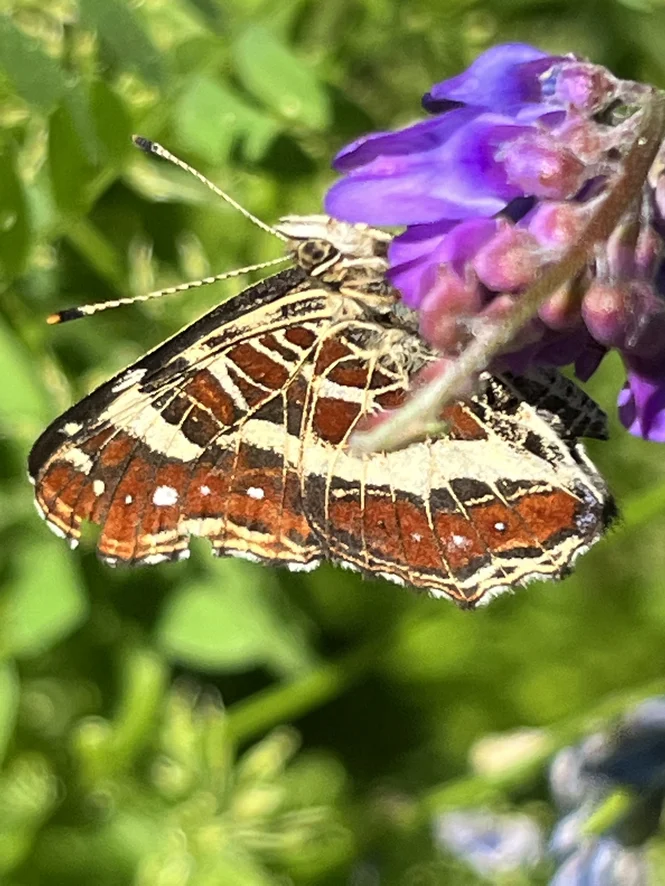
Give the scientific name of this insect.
Araschnia levana
